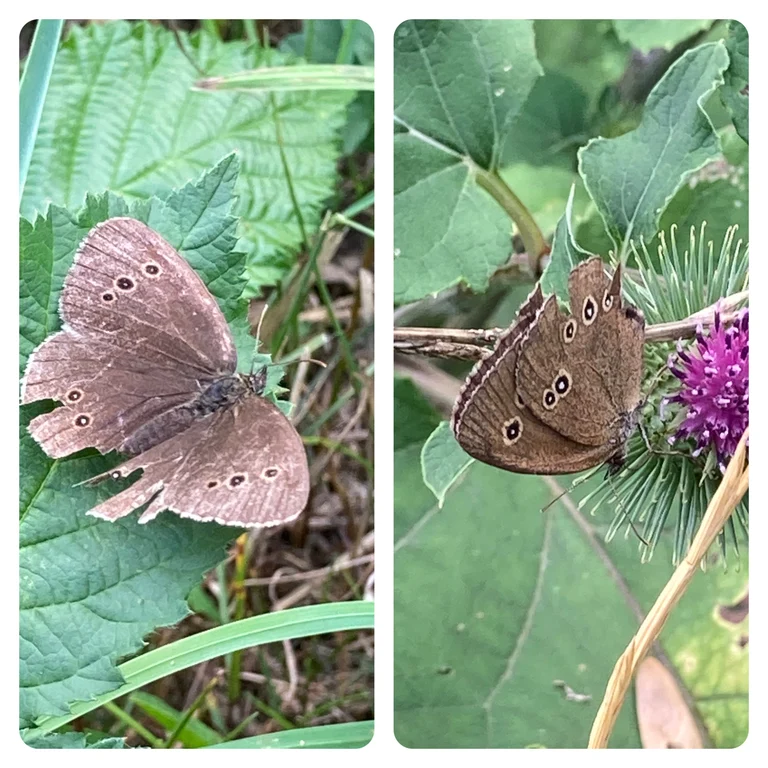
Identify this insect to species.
Aphantopus hyperantus
